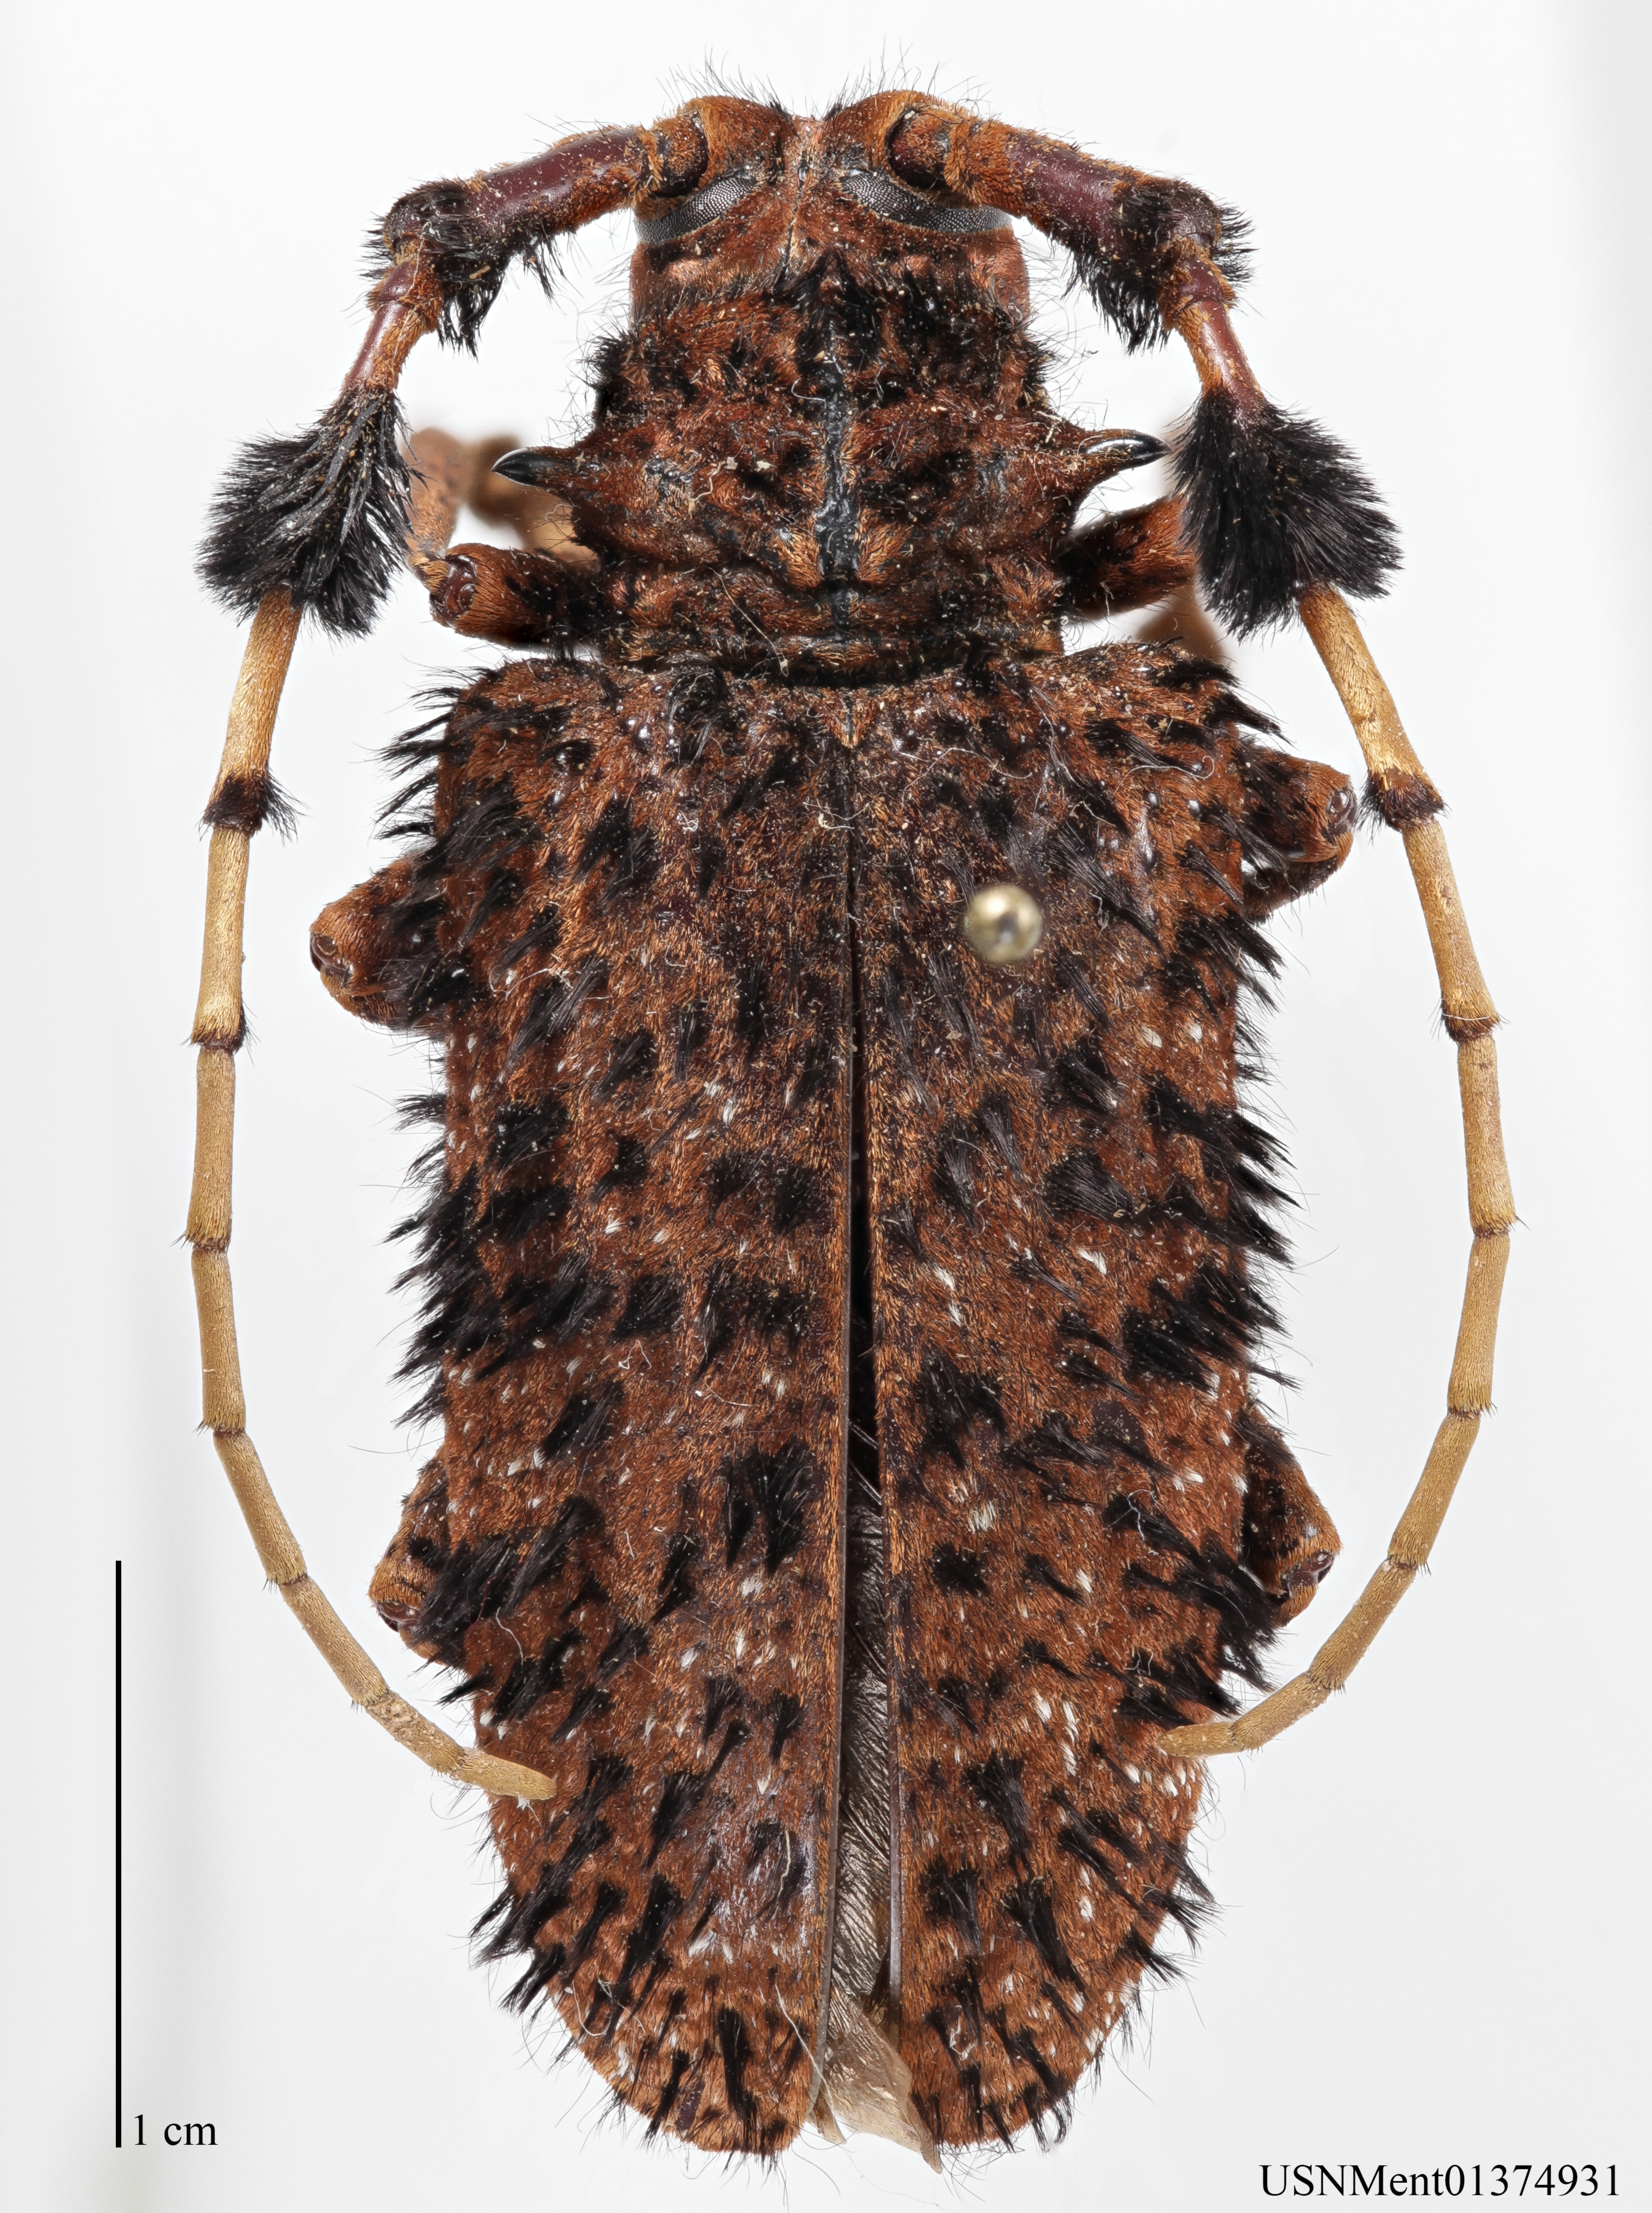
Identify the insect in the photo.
Aristobia horridula
